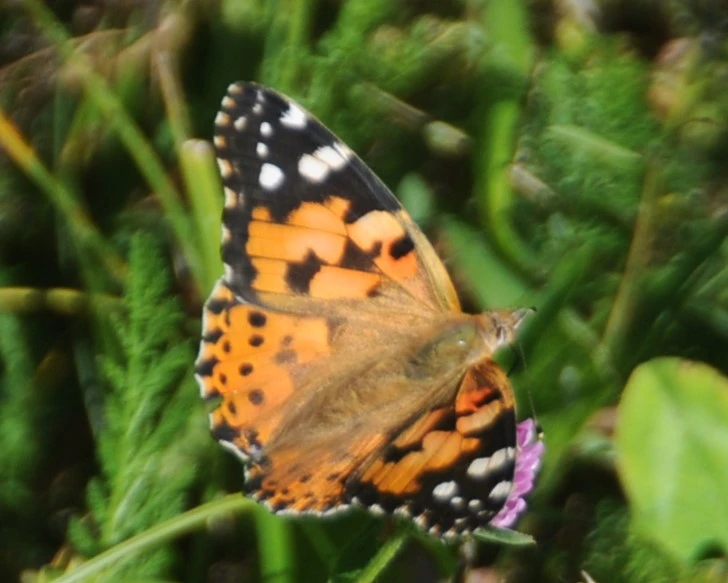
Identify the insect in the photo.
Vanessa cardui
